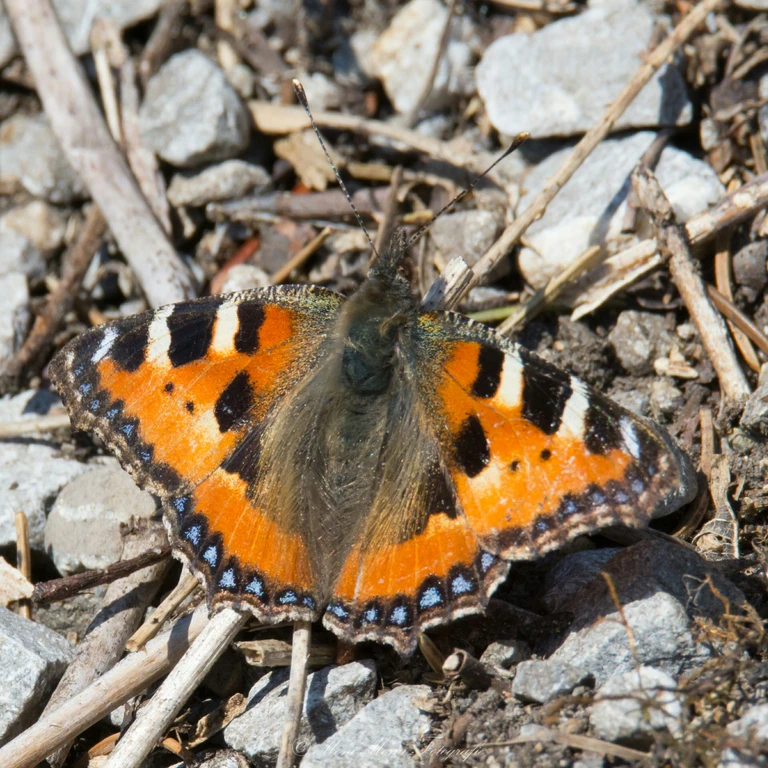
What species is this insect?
Aglais urticae
